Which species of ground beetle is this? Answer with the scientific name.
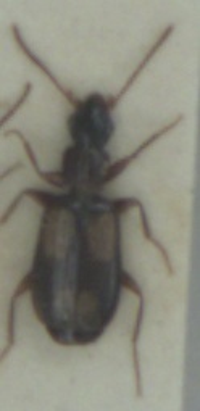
Calodromius spilotus
